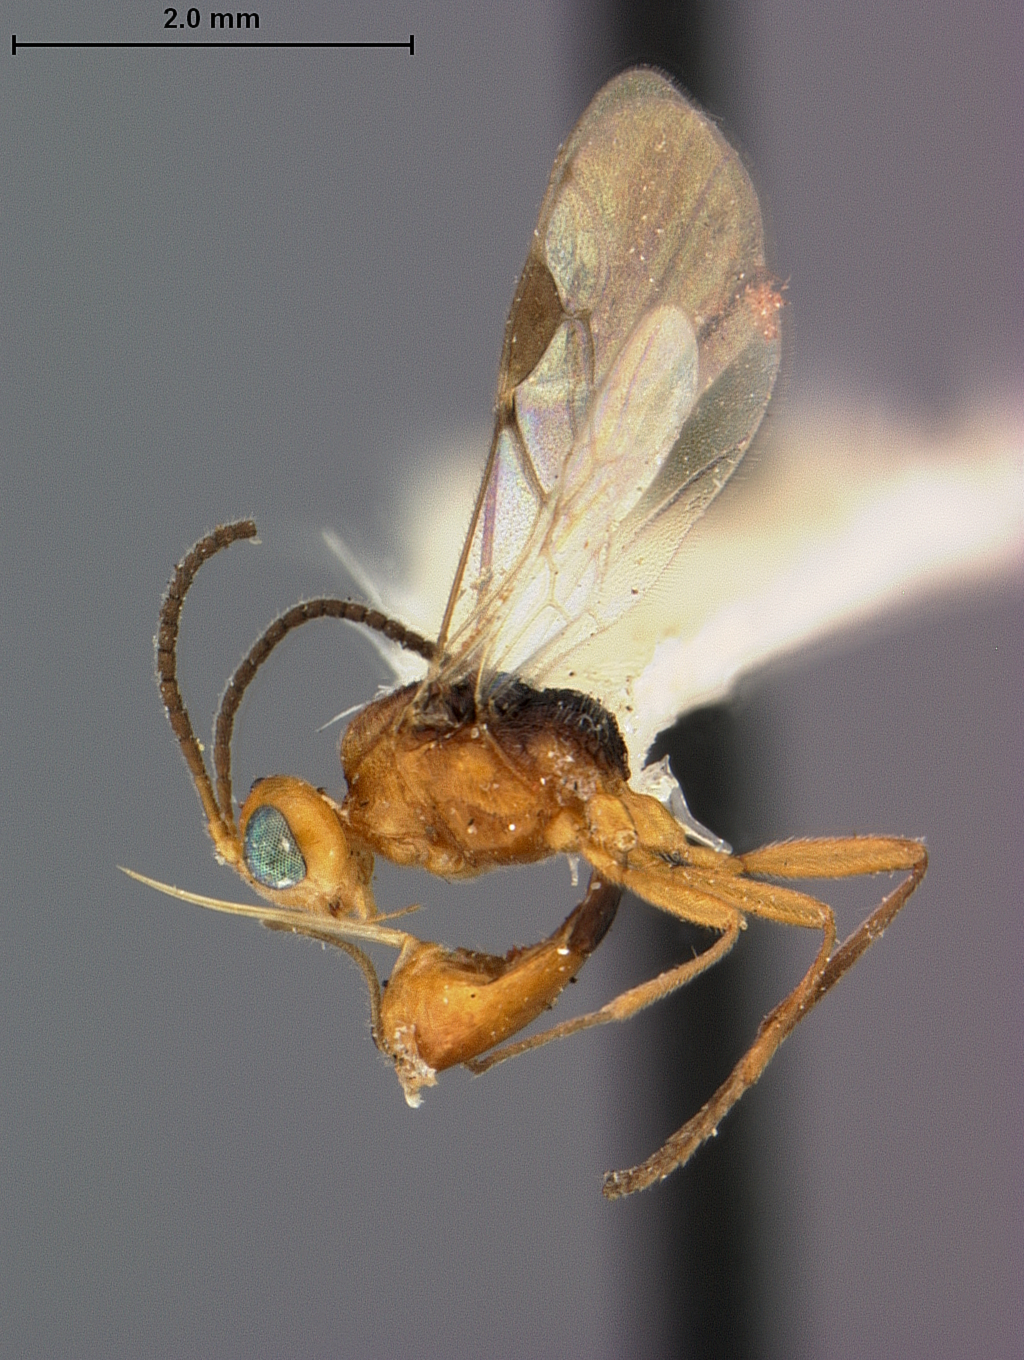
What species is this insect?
Microctonus barri
